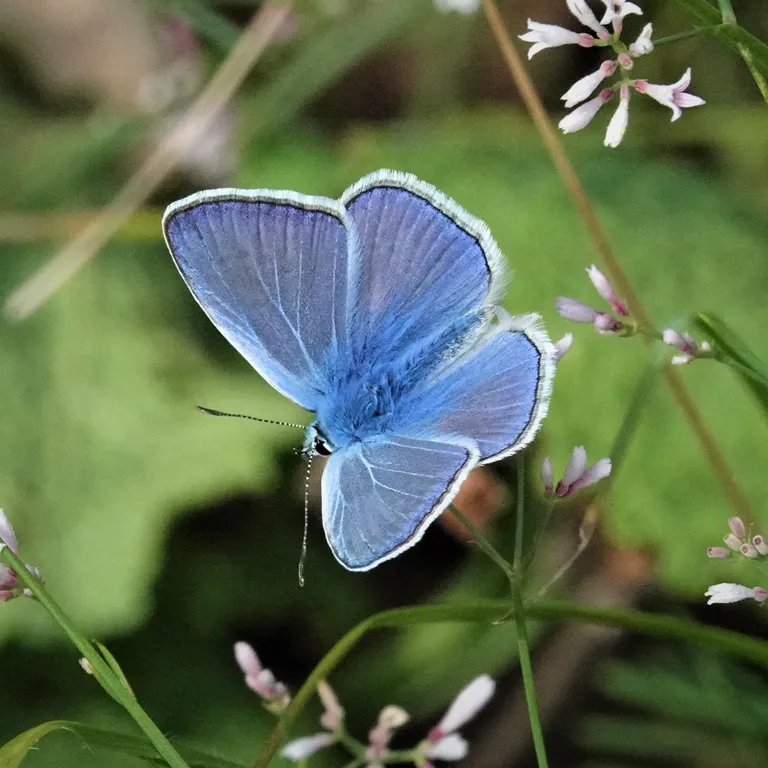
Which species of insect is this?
Polyommatus icarus
